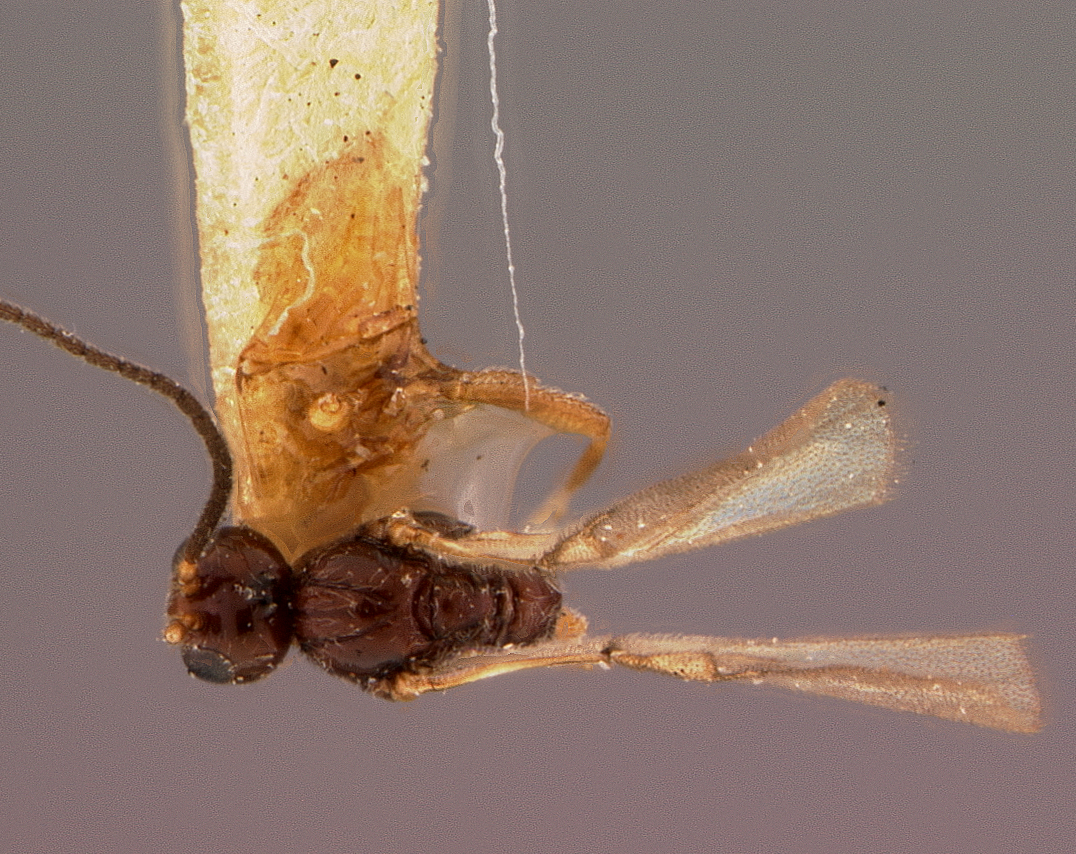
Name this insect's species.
Diaeretus websteri
